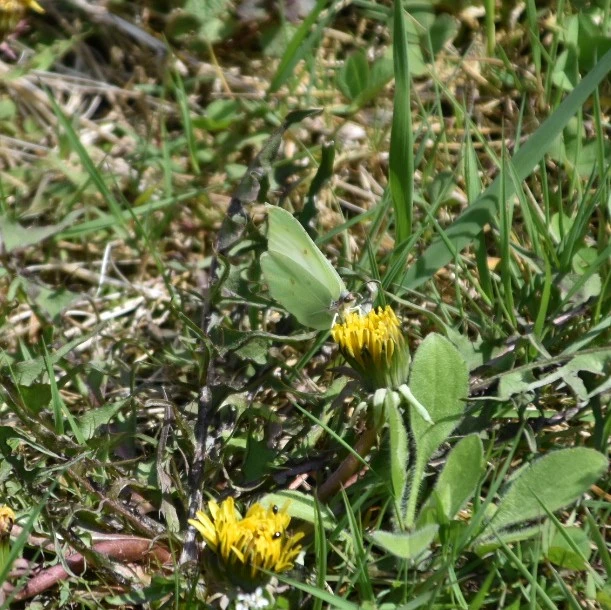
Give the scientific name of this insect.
Gonepteryx rhamni
